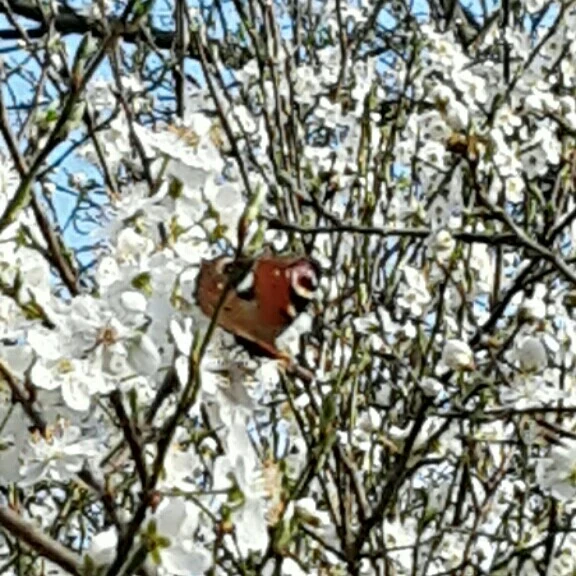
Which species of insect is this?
Aglais io
